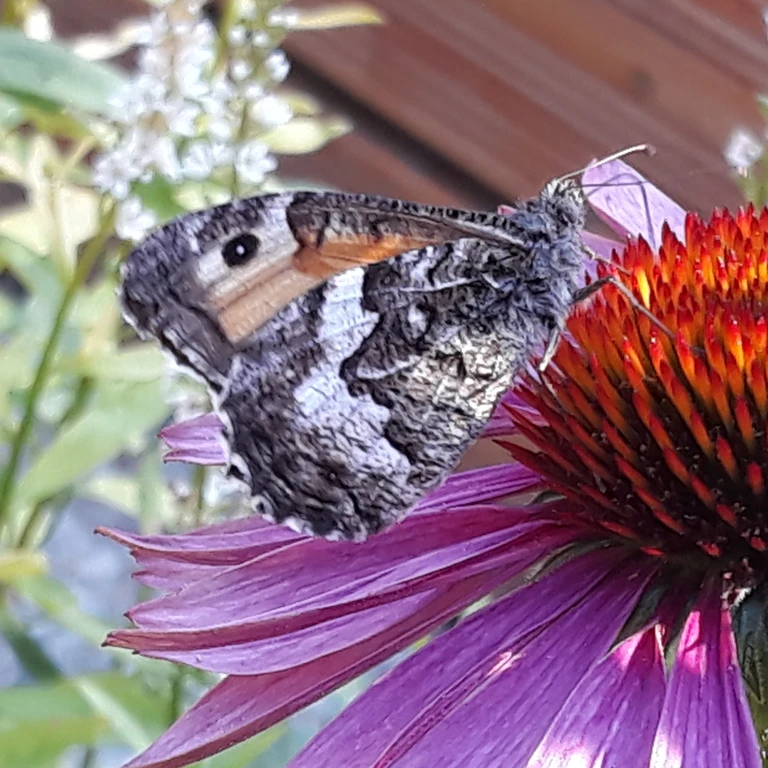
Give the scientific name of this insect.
Hipparchia semele
